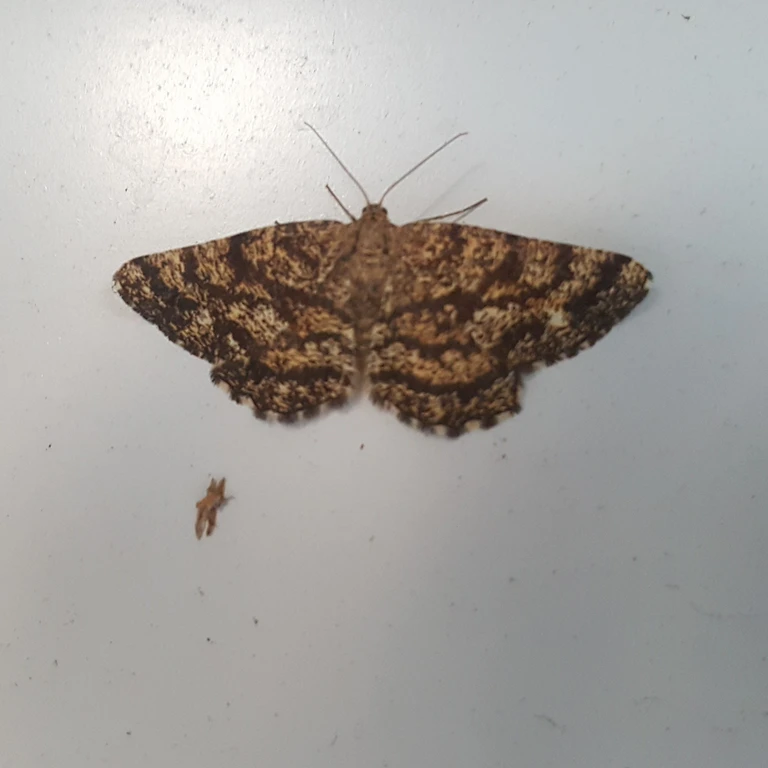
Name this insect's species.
Ematurga atomaria
